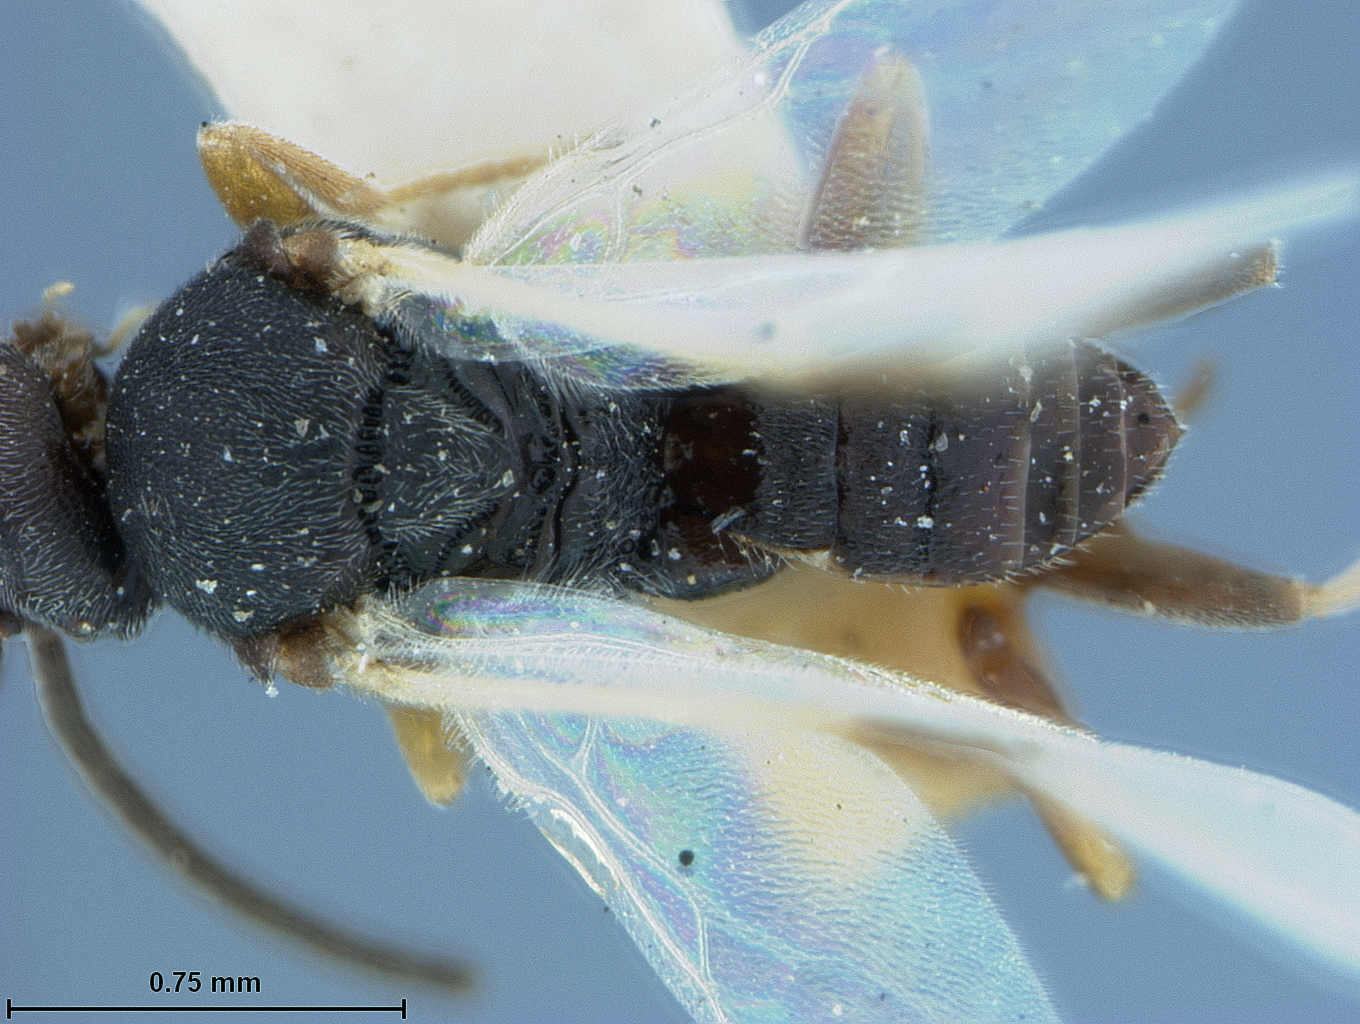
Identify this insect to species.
Apanteles nemoriae
